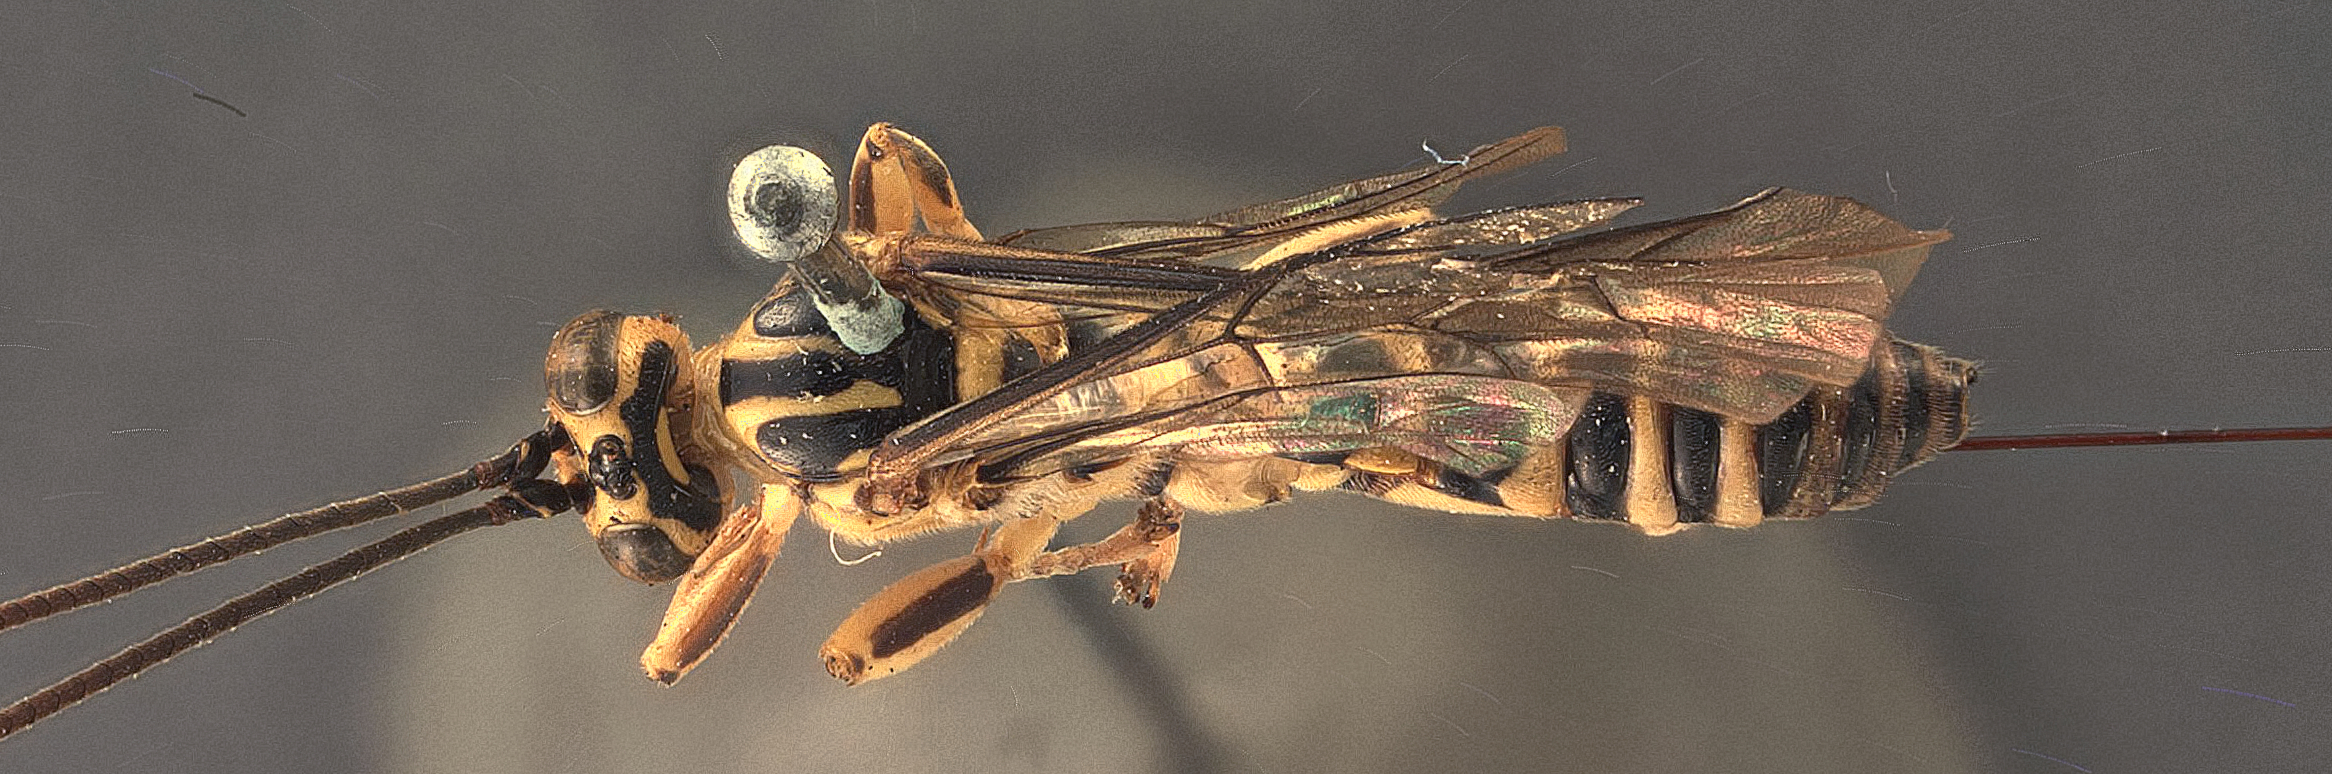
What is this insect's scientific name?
Theronia fidentia
